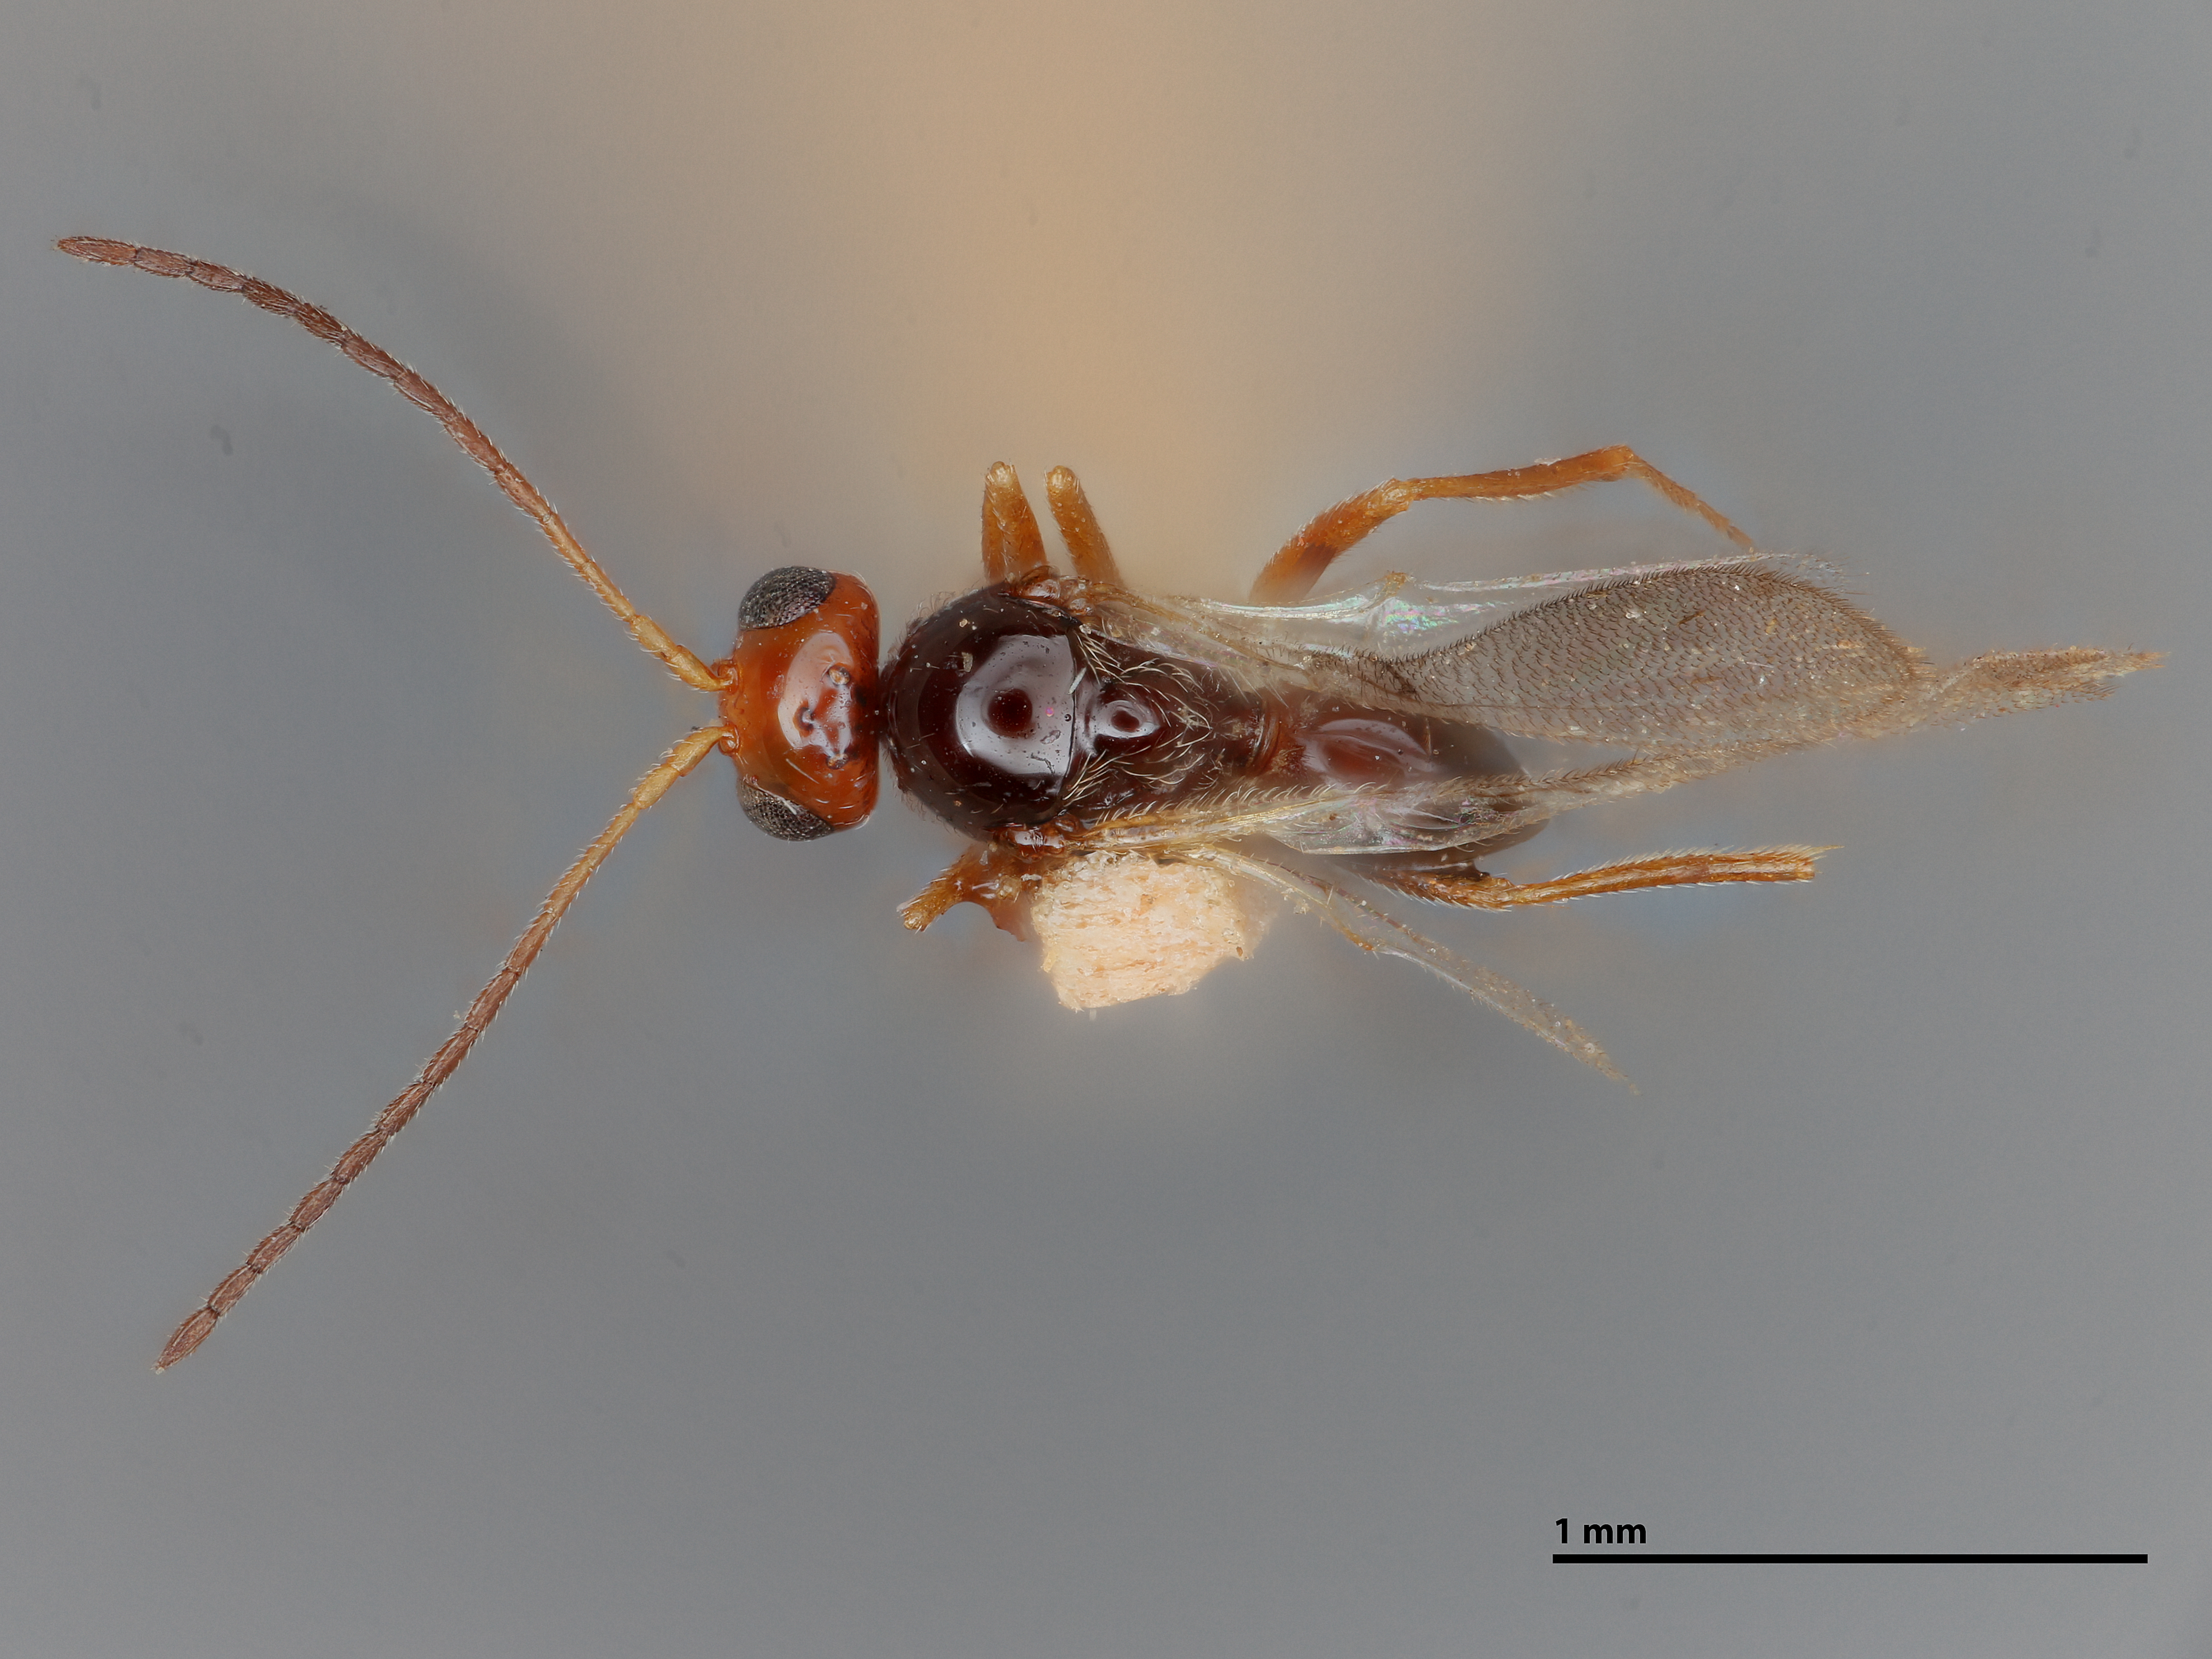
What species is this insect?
Dylita affinis
